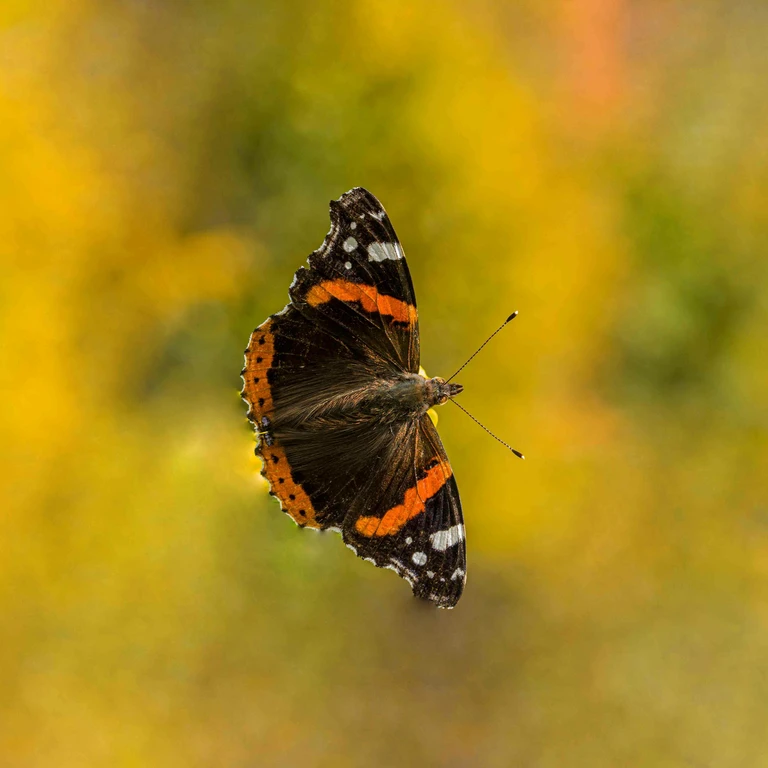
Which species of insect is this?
Vanessa atalanta
